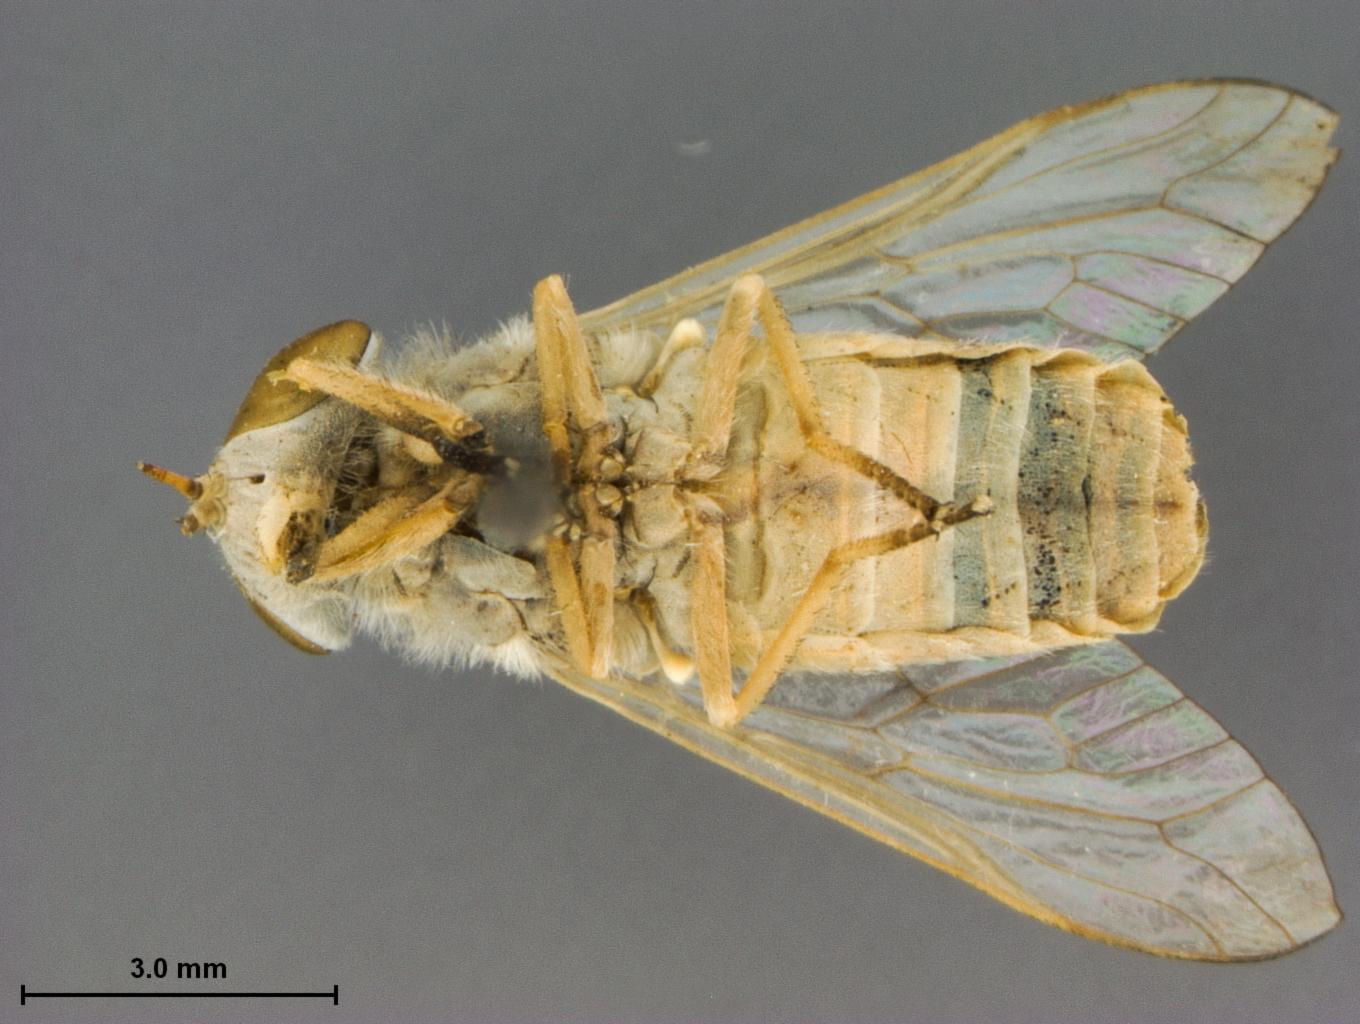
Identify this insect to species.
Tabanus utahensis (also Atylotus incisuralis)
